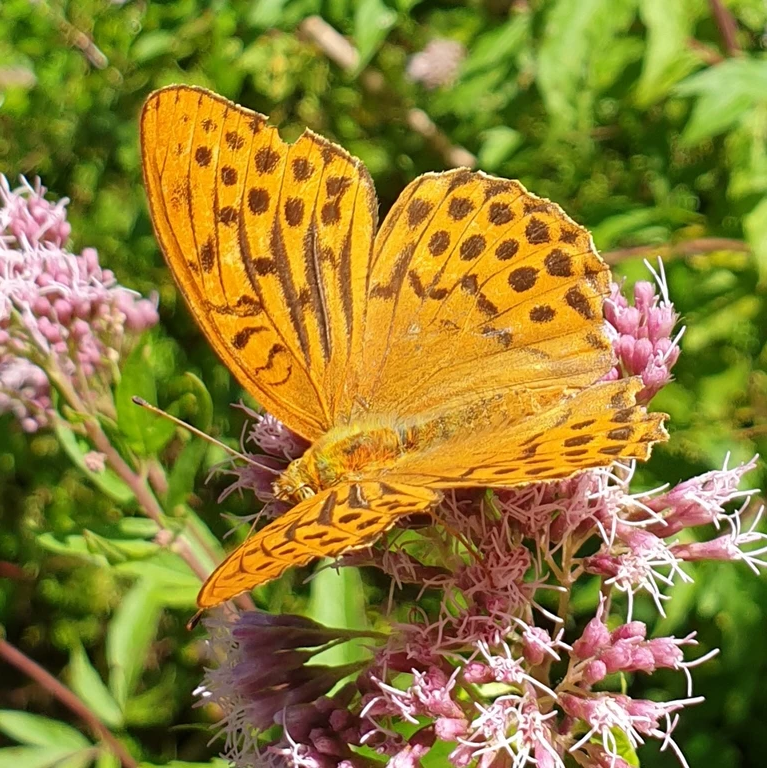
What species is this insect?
Argynnis paphia
